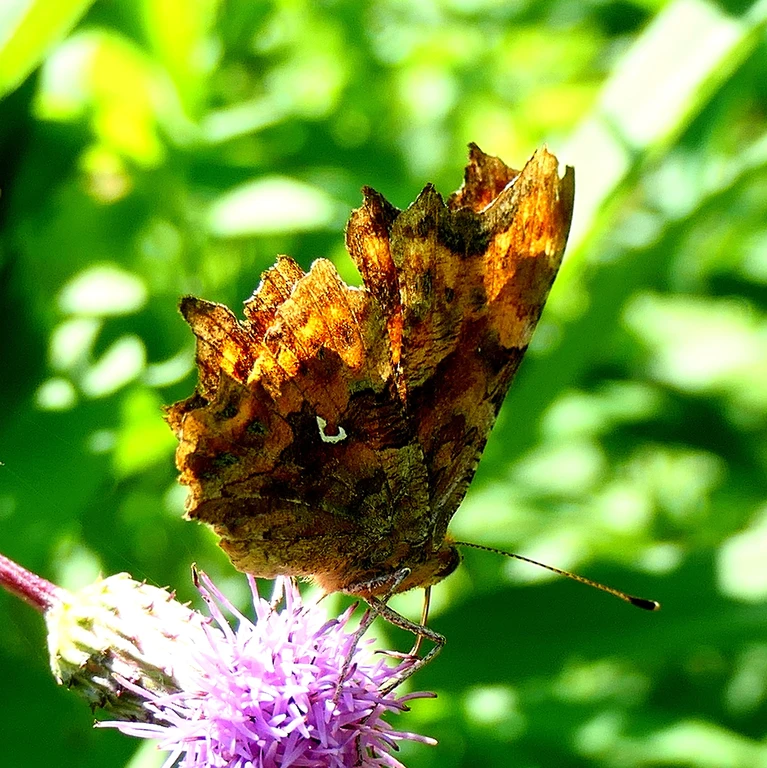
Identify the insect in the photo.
Polygonia c-album
